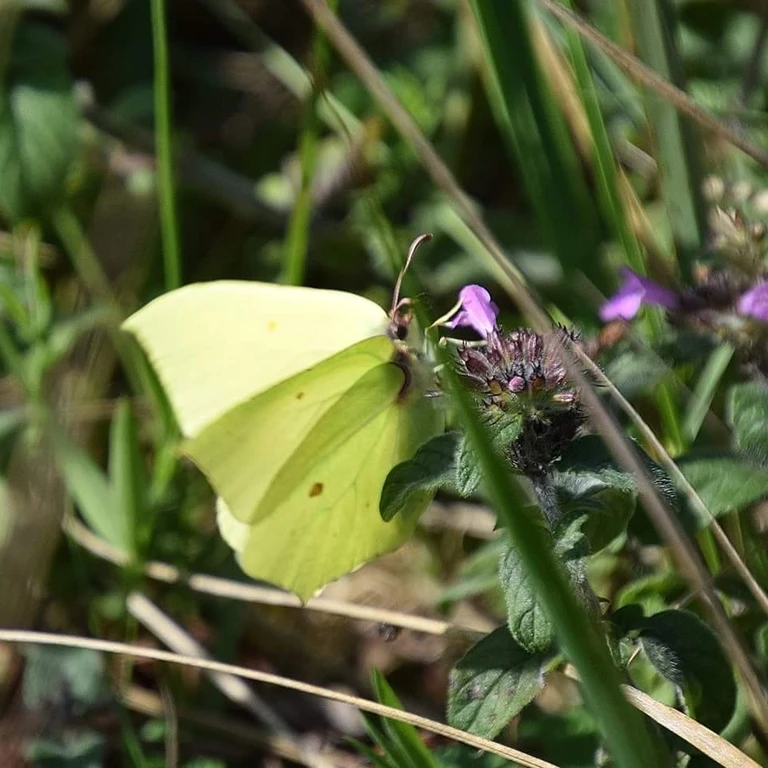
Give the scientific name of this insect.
Gonepteryx rhamni
